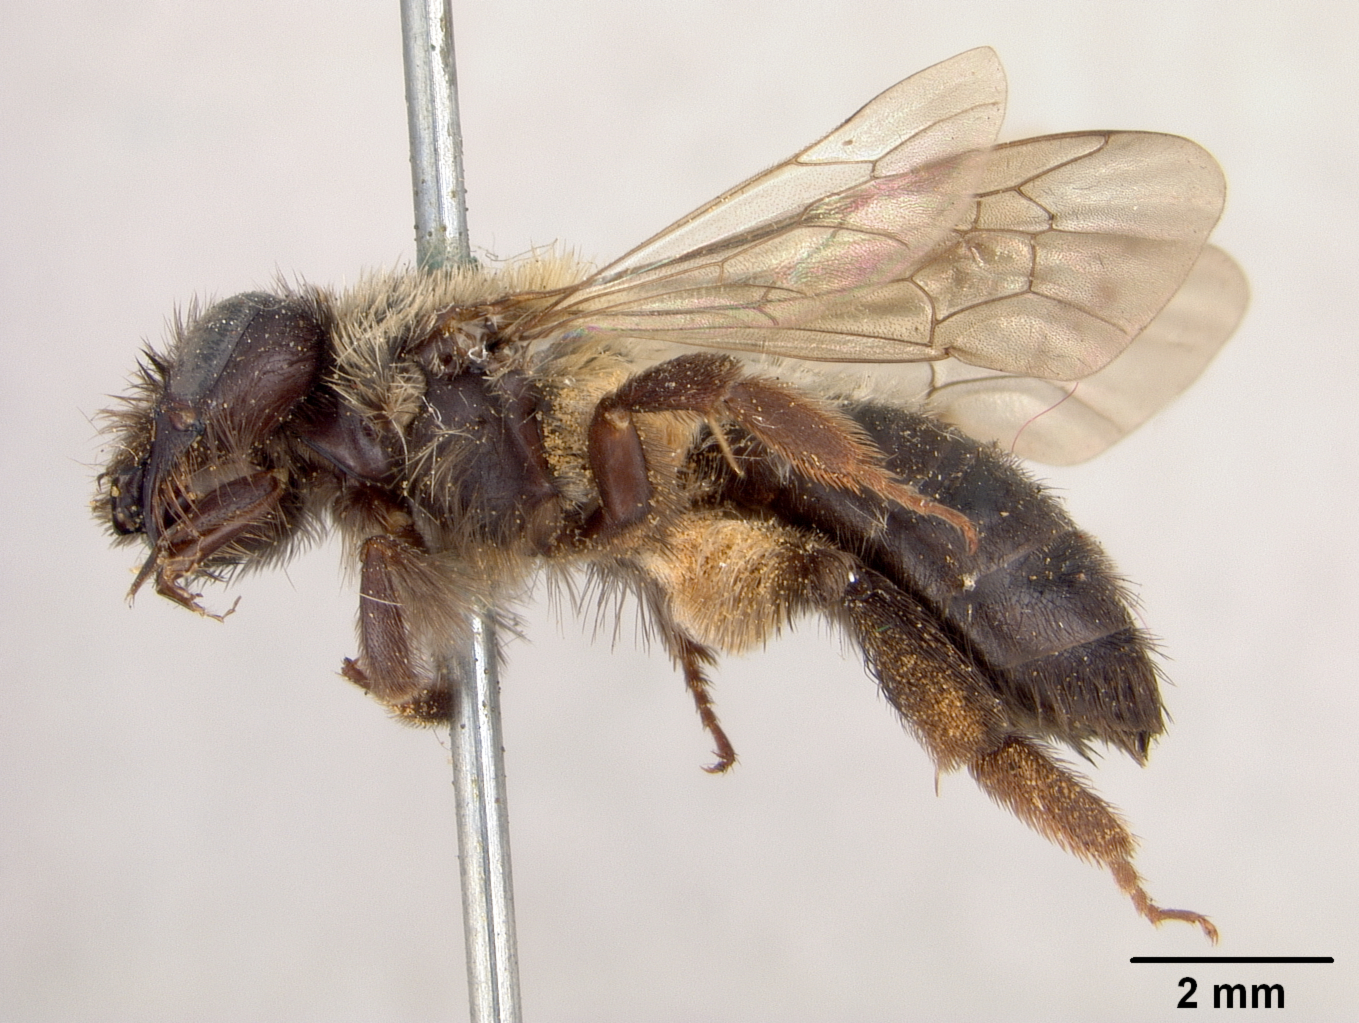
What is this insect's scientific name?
Andrena washingtoni
